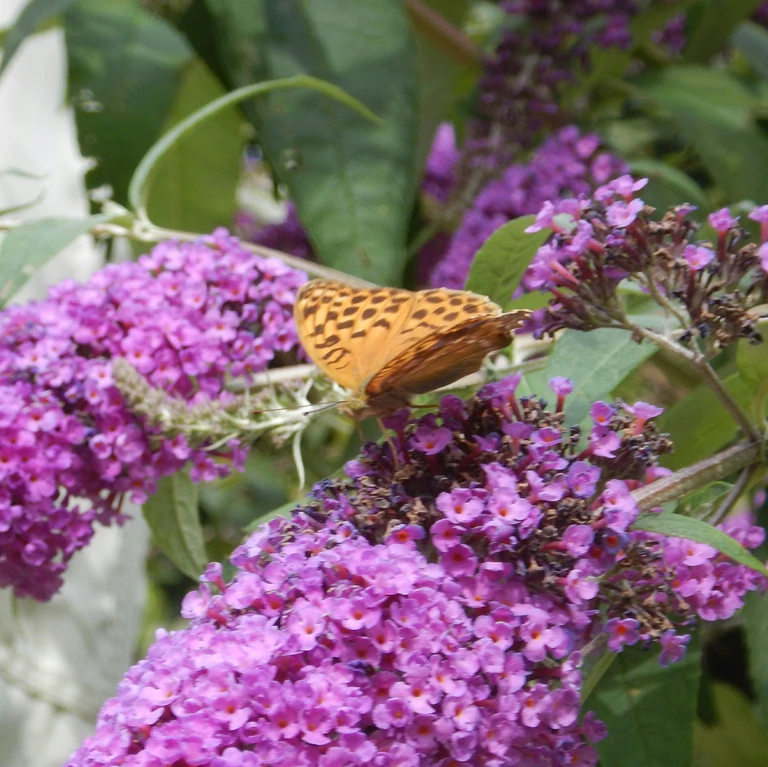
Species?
Argynnis paphia
